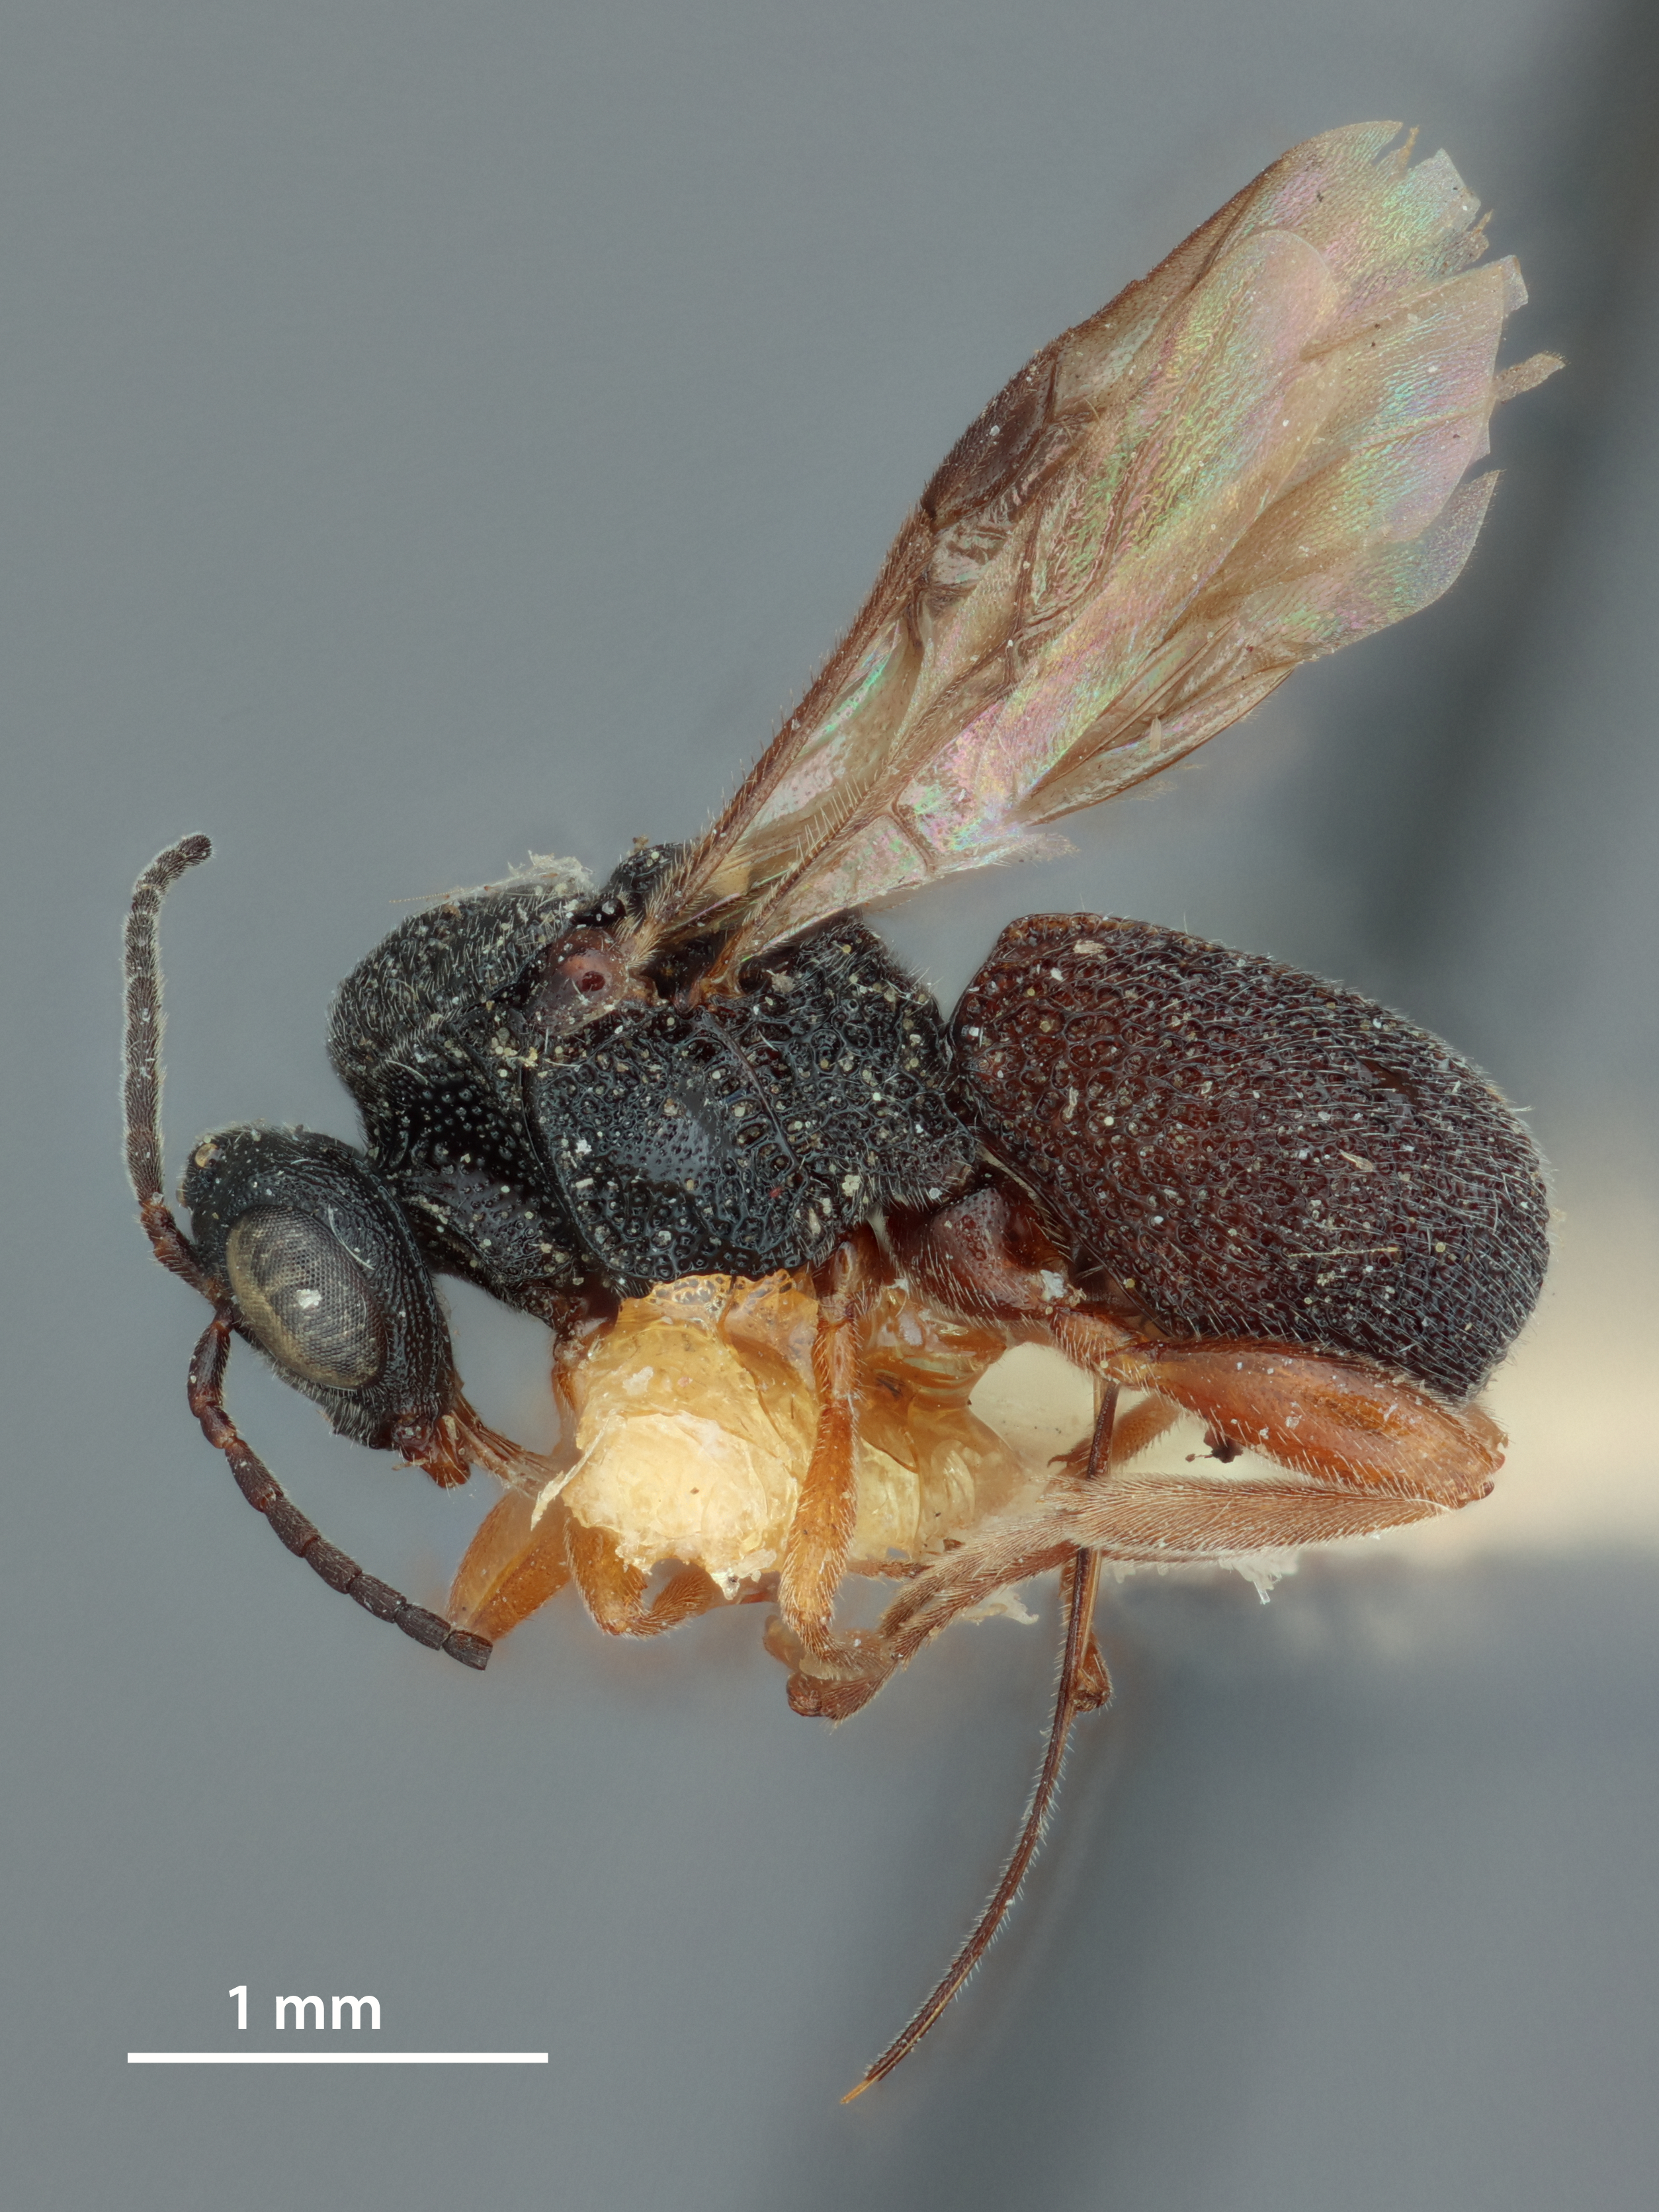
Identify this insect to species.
Urosigalphus dakotaensis
